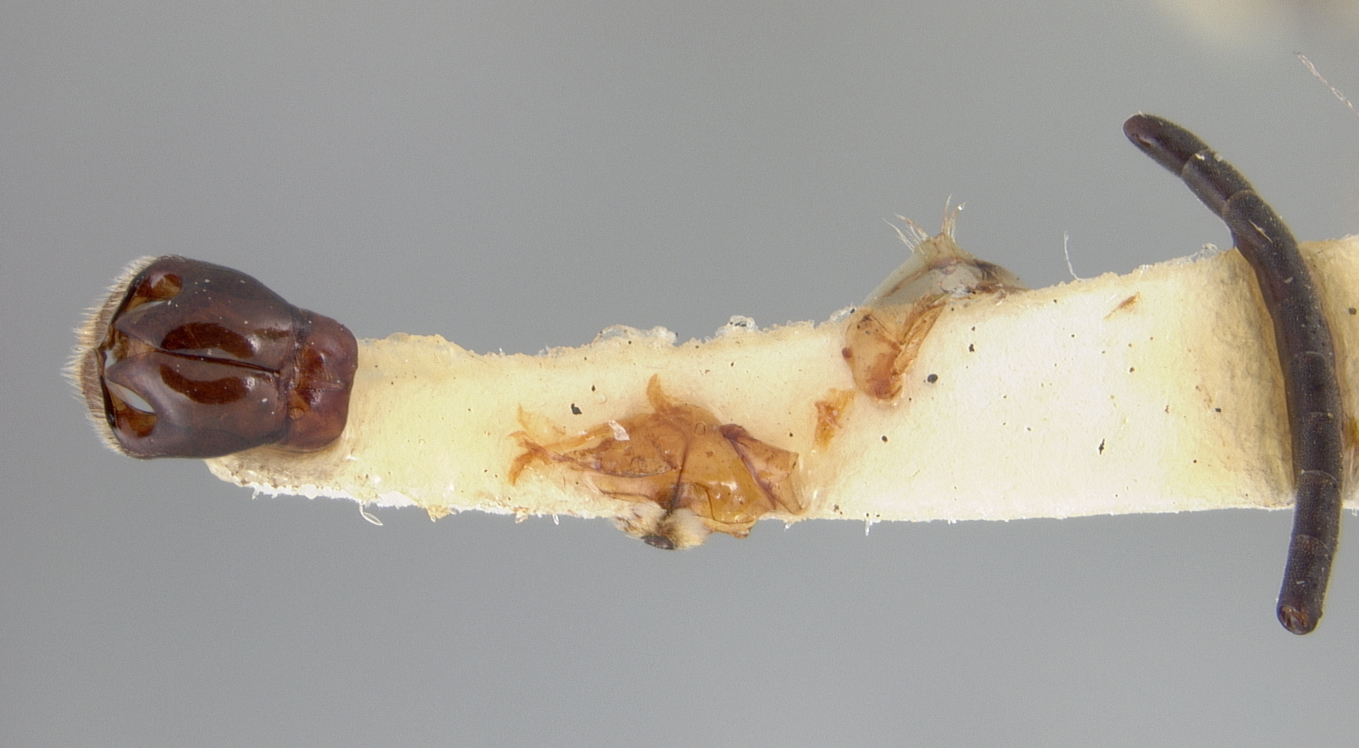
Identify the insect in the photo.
Andrena profundiformis
